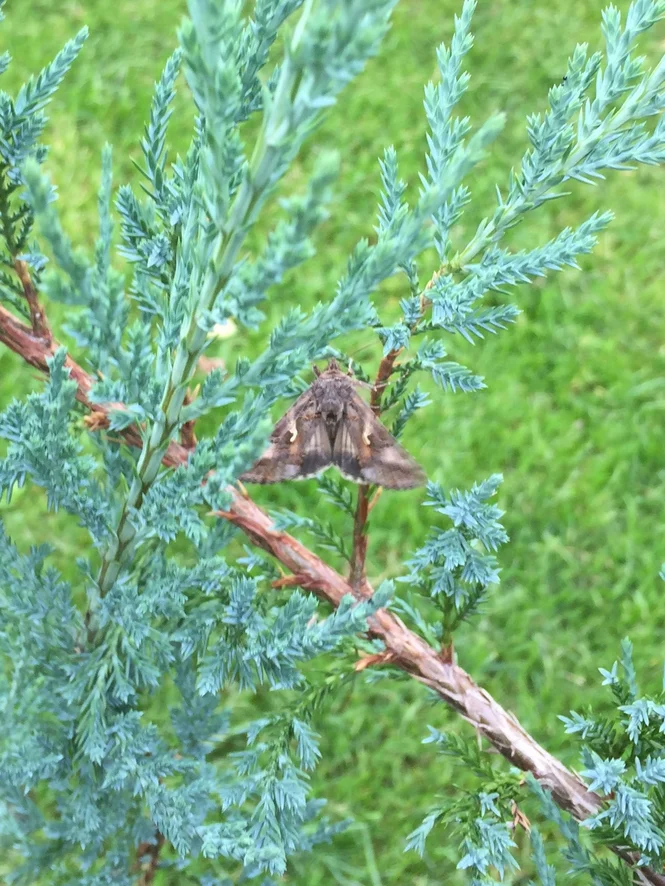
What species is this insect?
Autographa gamma
